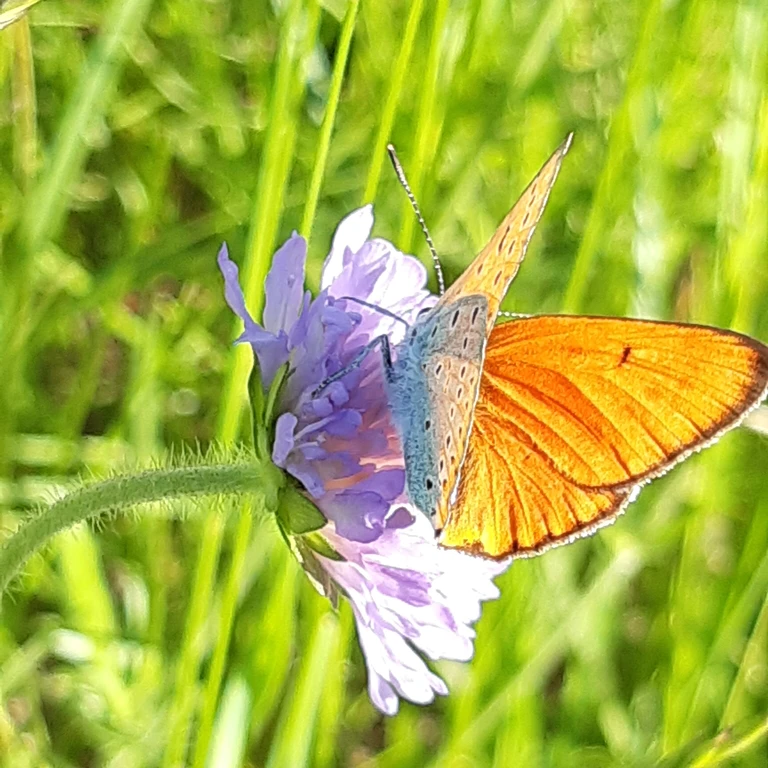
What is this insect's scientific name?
Lycaena dispar
